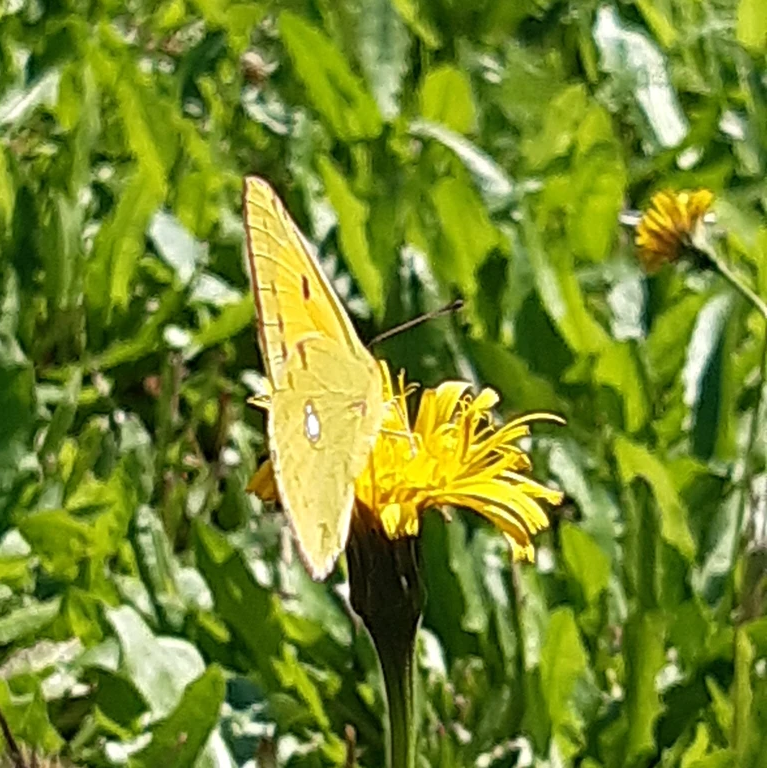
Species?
Colias croceus
